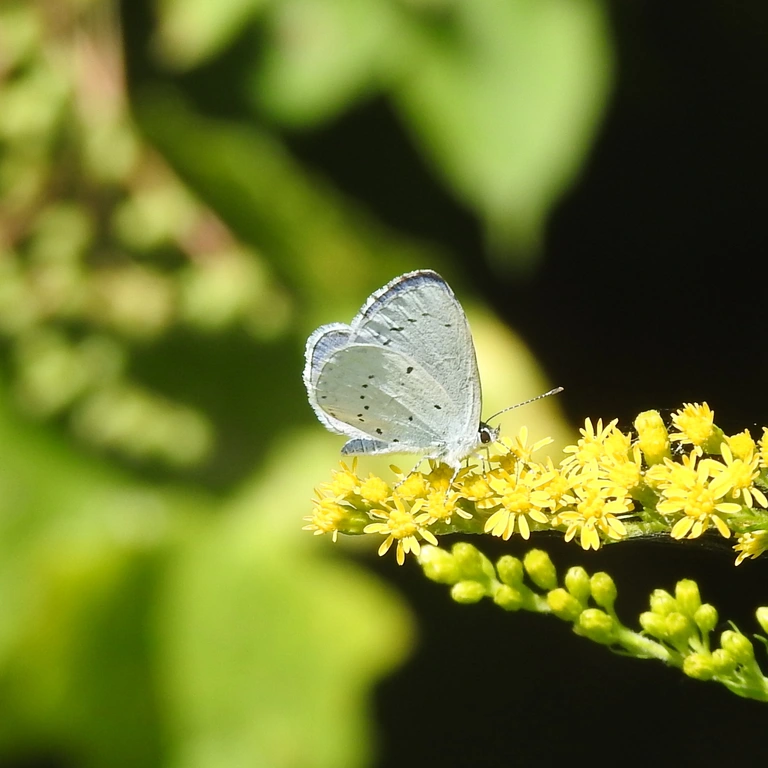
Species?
Celastrina argiolus
